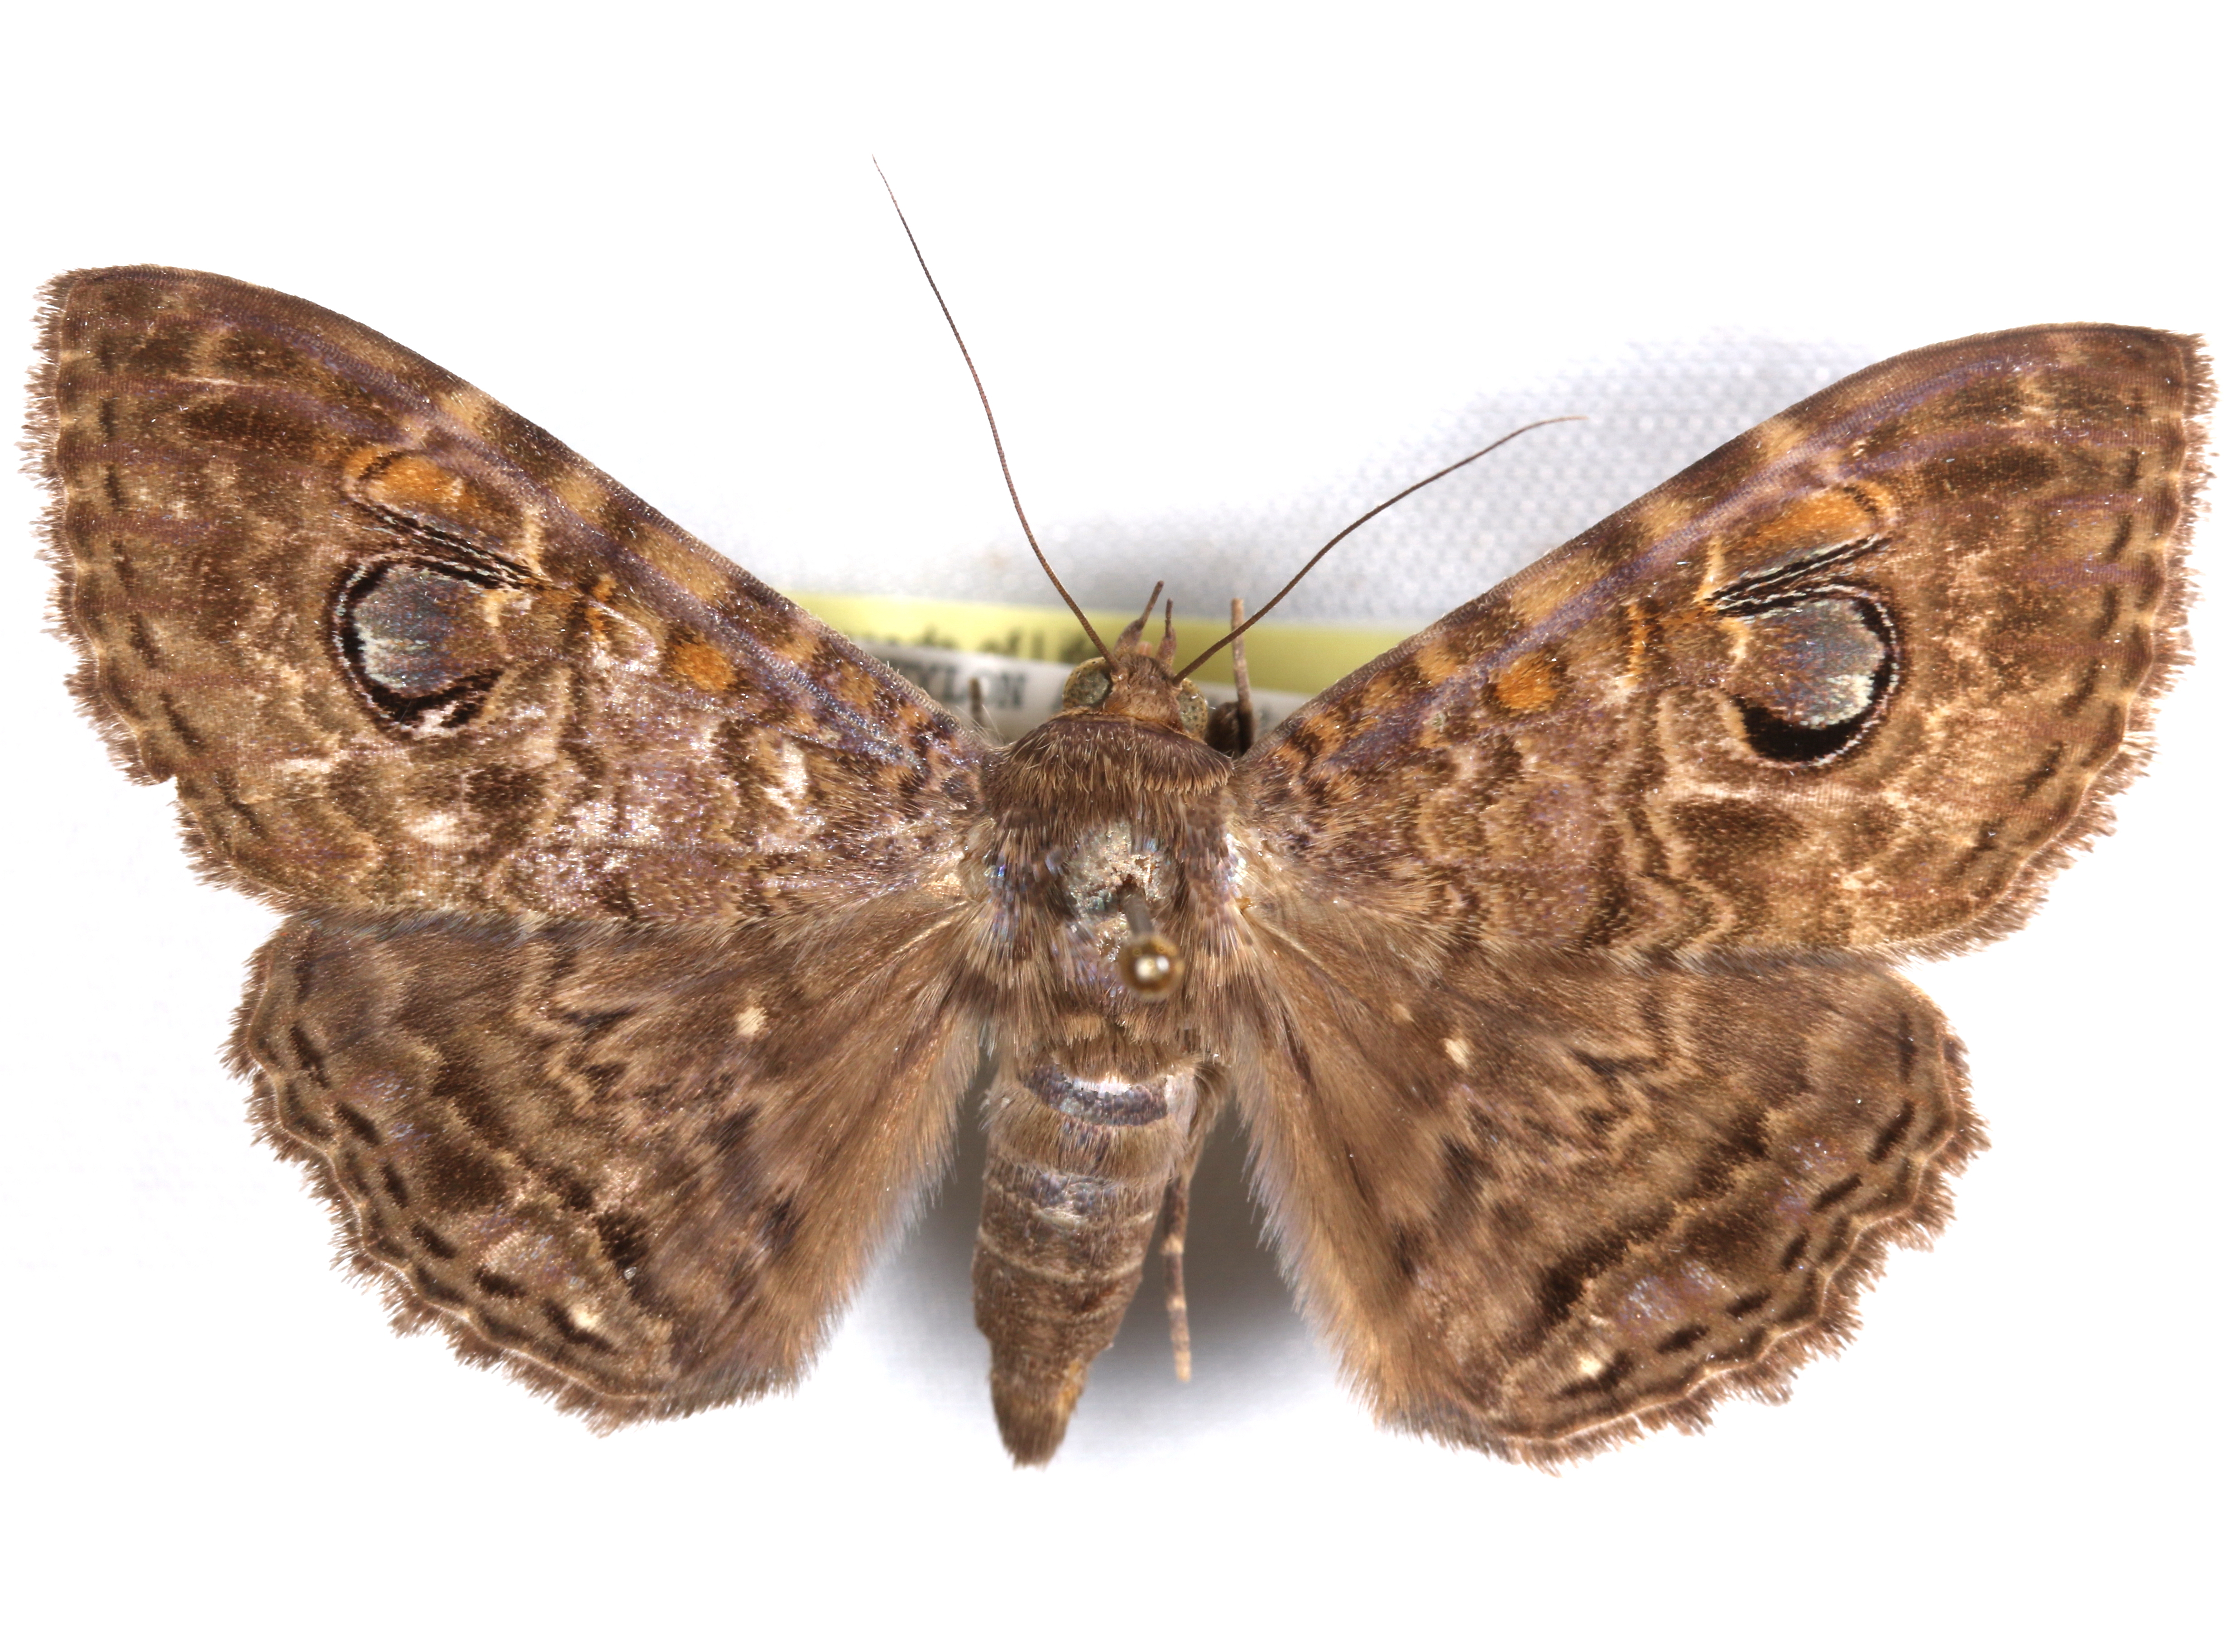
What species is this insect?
Sericia itynx
